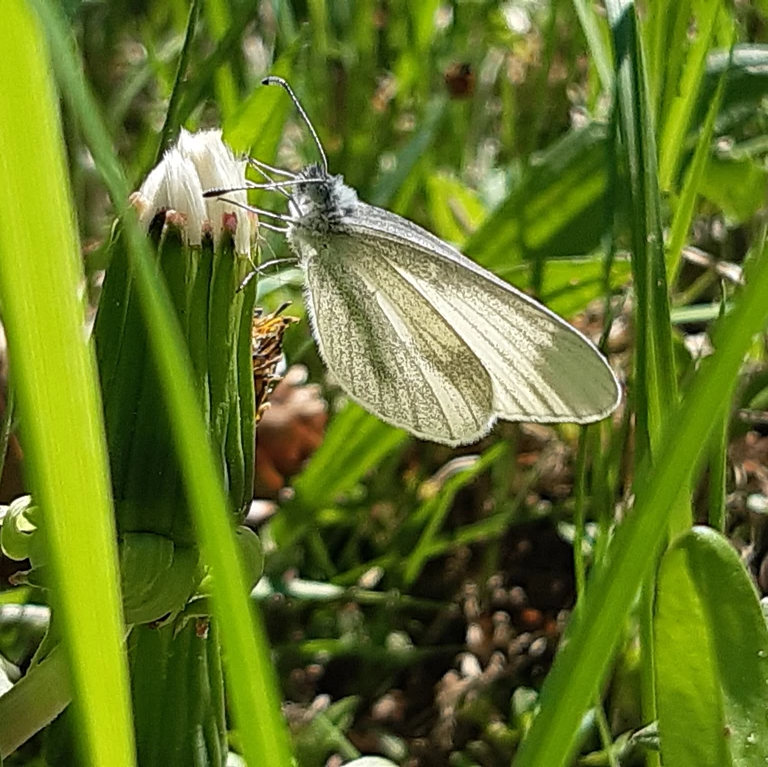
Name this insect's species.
Leptidea sinapis/juvernica
